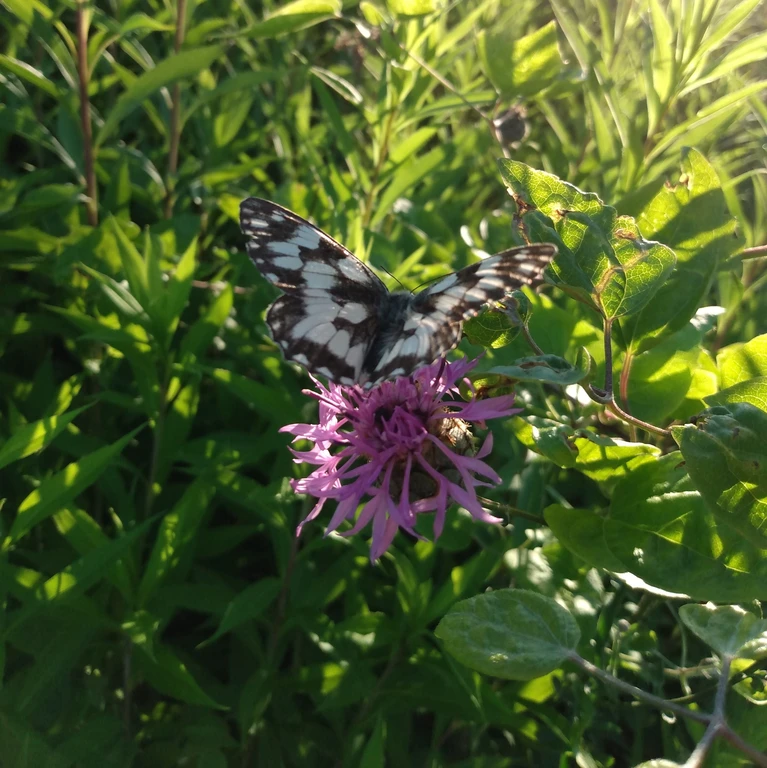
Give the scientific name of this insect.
Melanargia galathea
